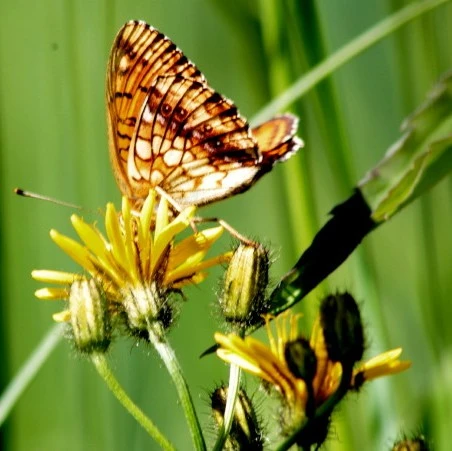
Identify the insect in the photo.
Brenthis ino
